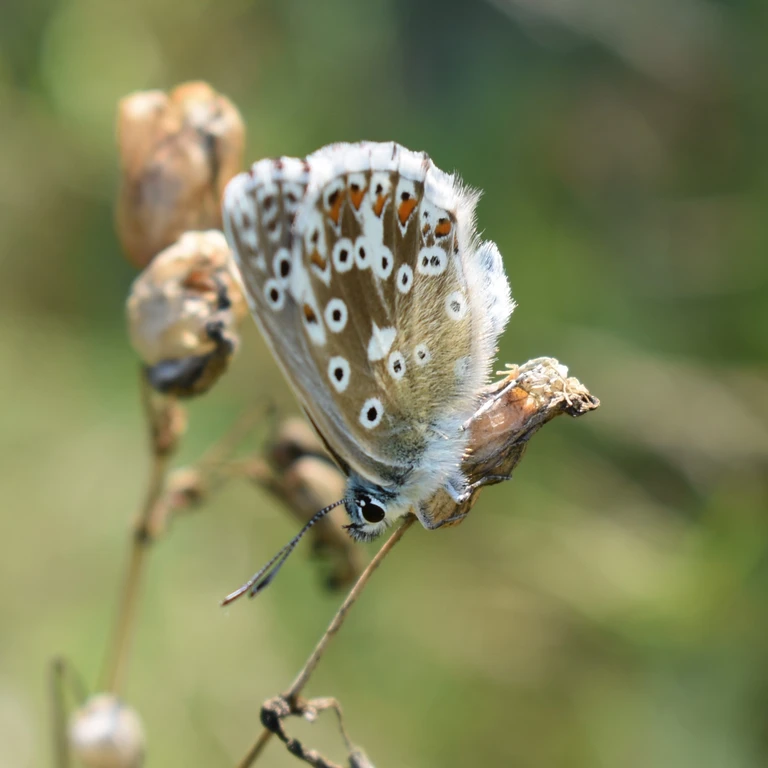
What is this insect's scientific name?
Lysandra coridon
